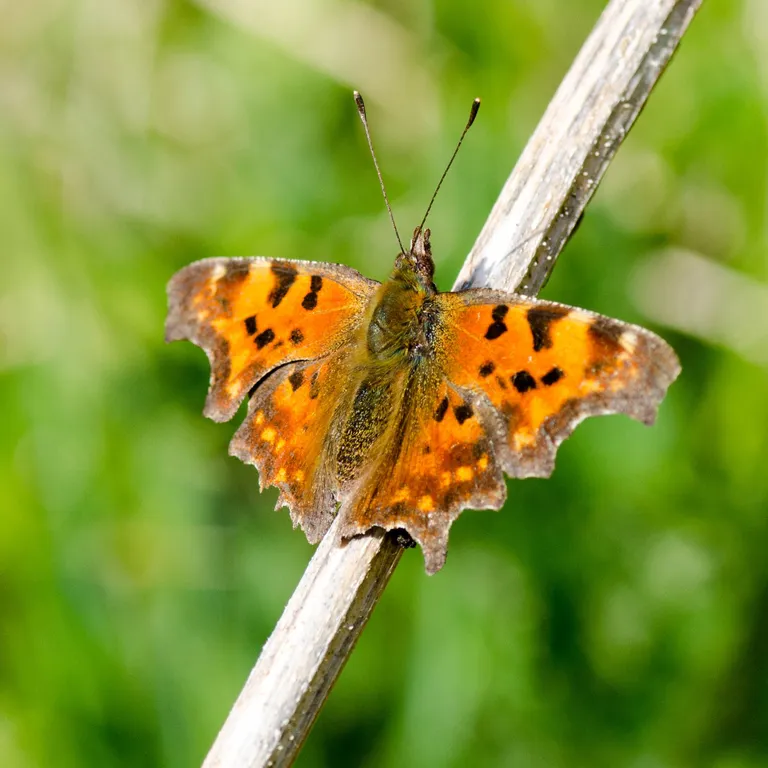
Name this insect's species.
Polygonia c-album
